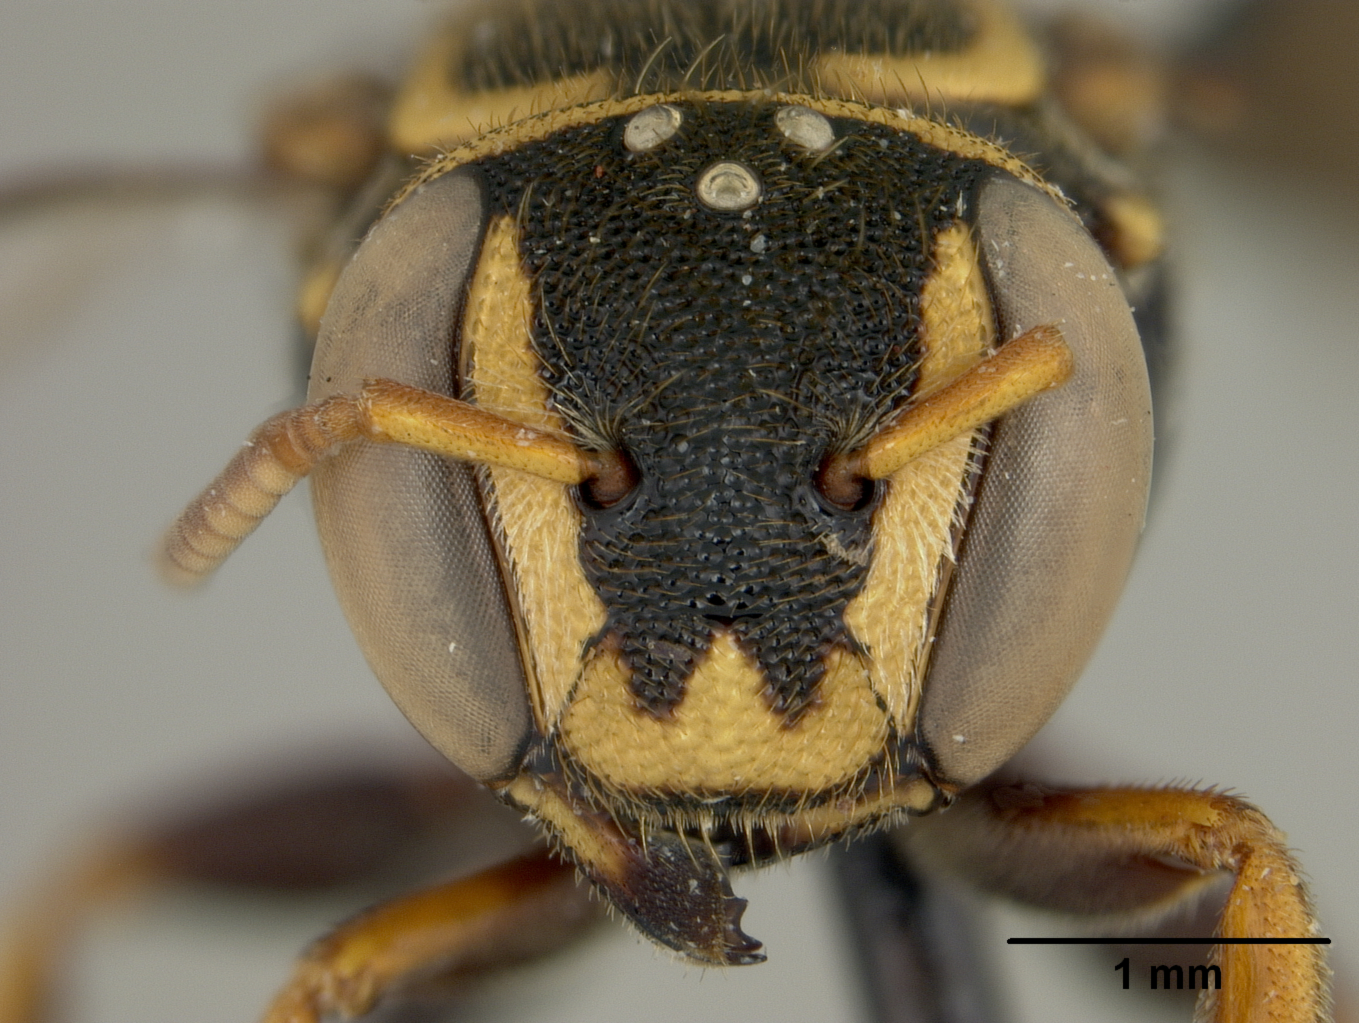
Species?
Hypanthidium beniense
